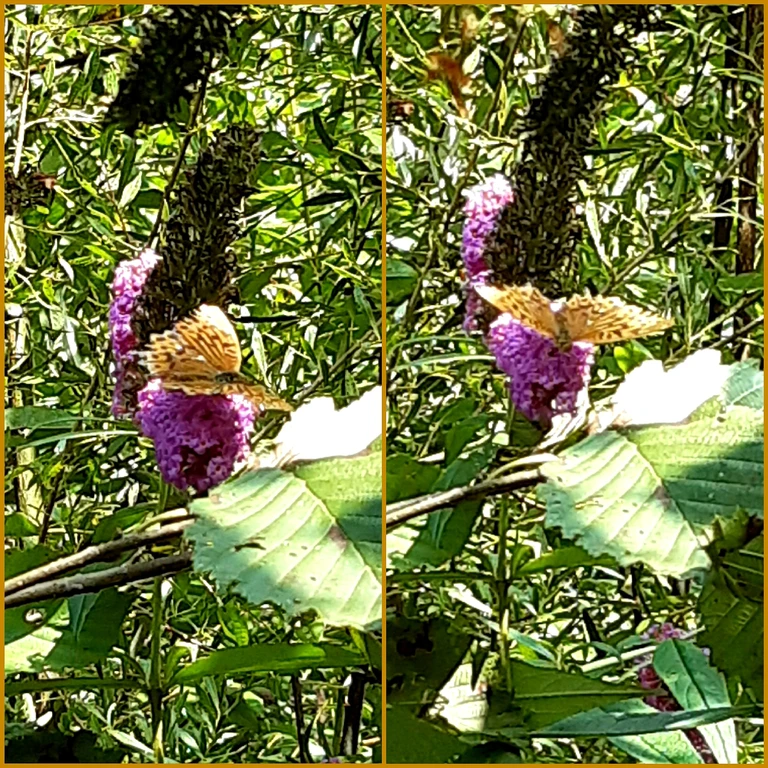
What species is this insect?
Argynnis paphia
